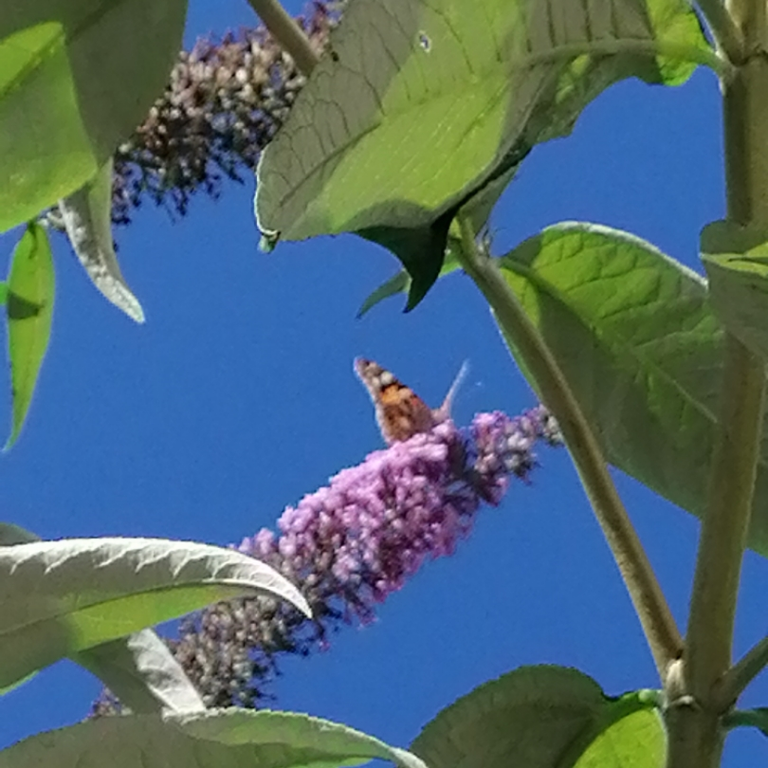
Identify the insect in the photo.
Vanessa cardui
